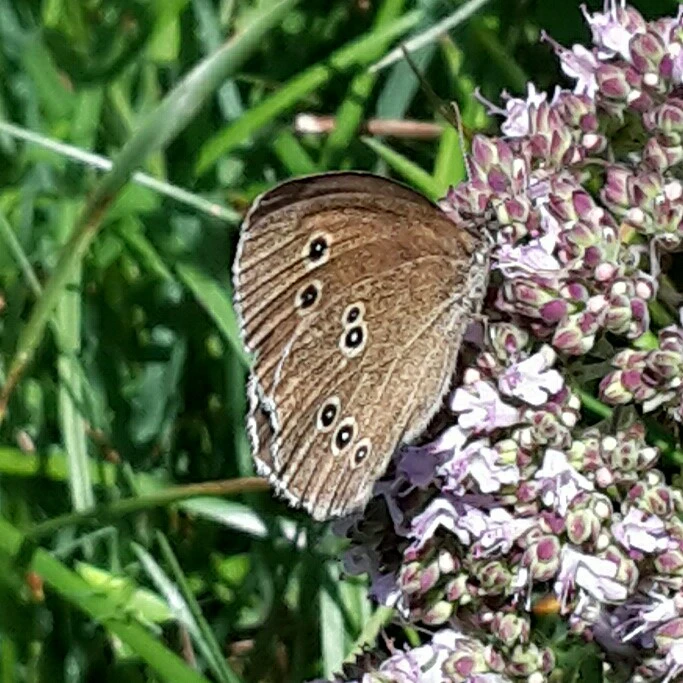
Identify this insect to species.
Aphantopus hyperantus
